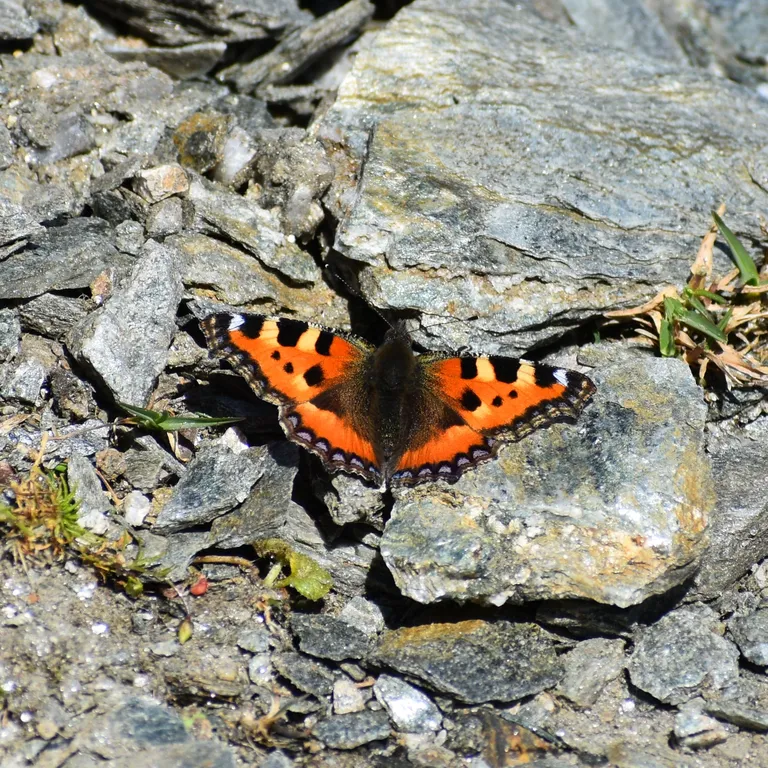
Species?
Aglais urticae
